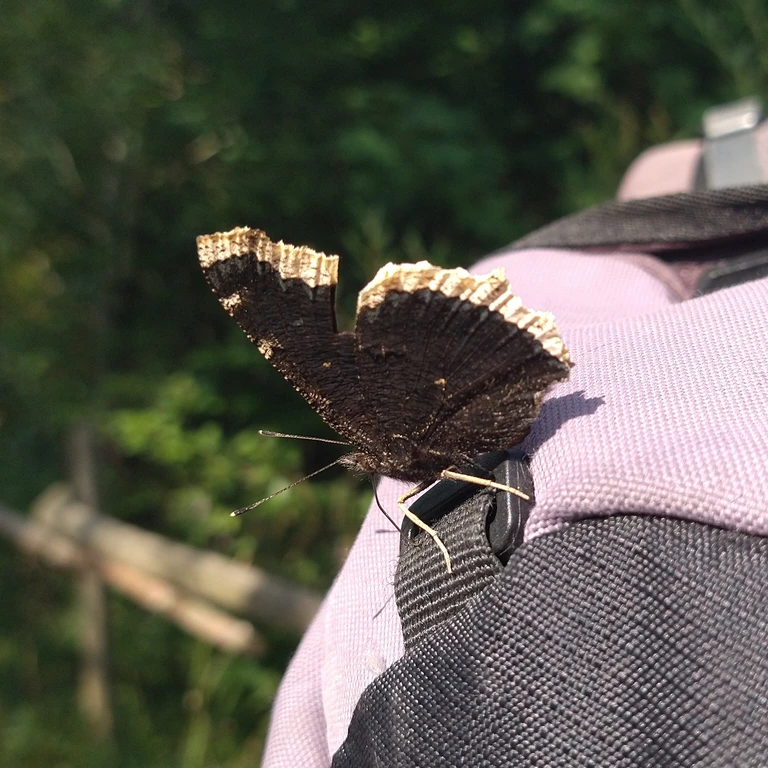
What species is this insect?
Nymphalis antiopa
